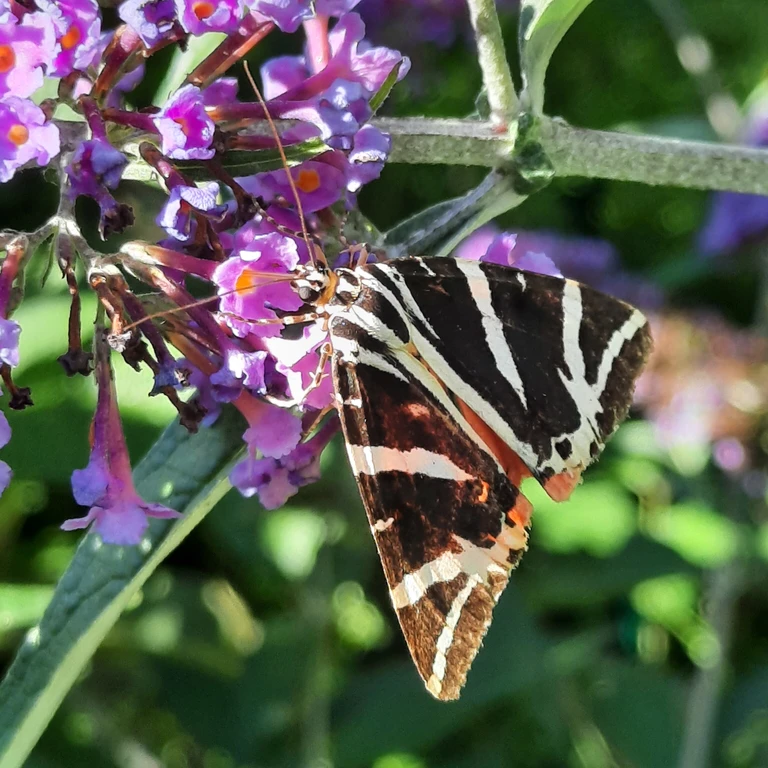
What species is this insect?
Euplagia quadripunctaria
